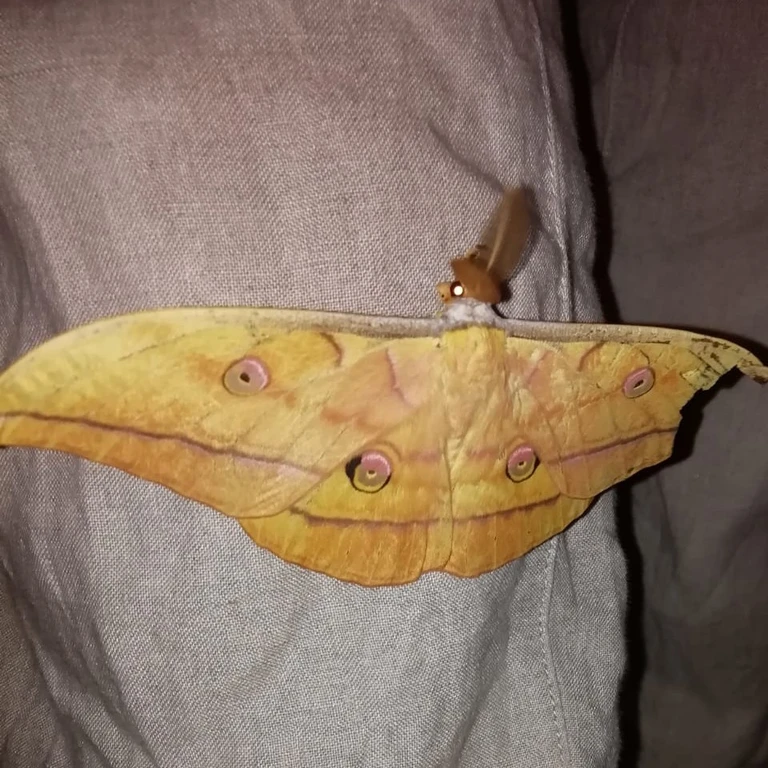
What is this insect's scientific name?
Antheraea yamamai
